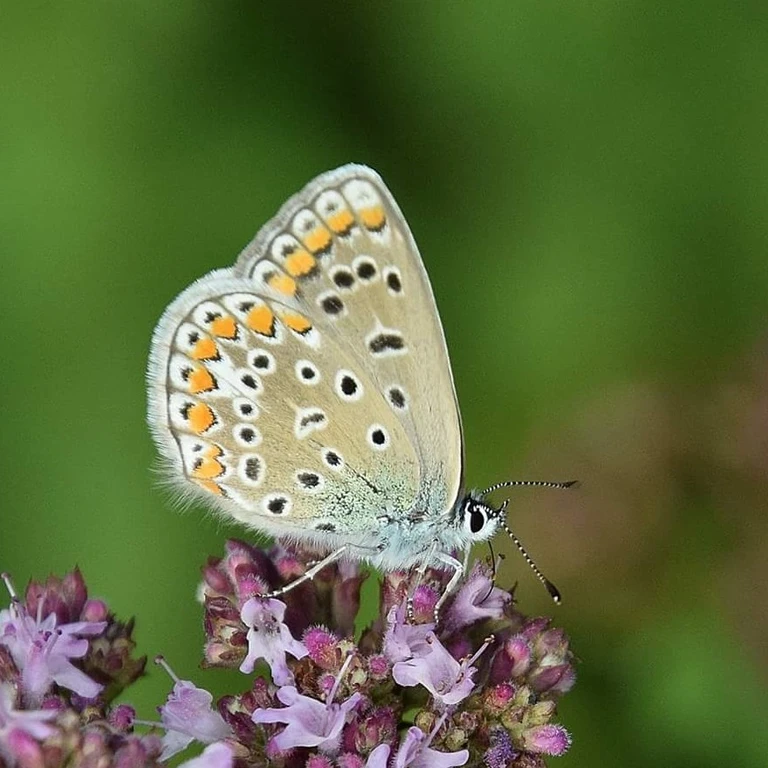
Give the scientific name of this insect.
Polyommatus icarus
